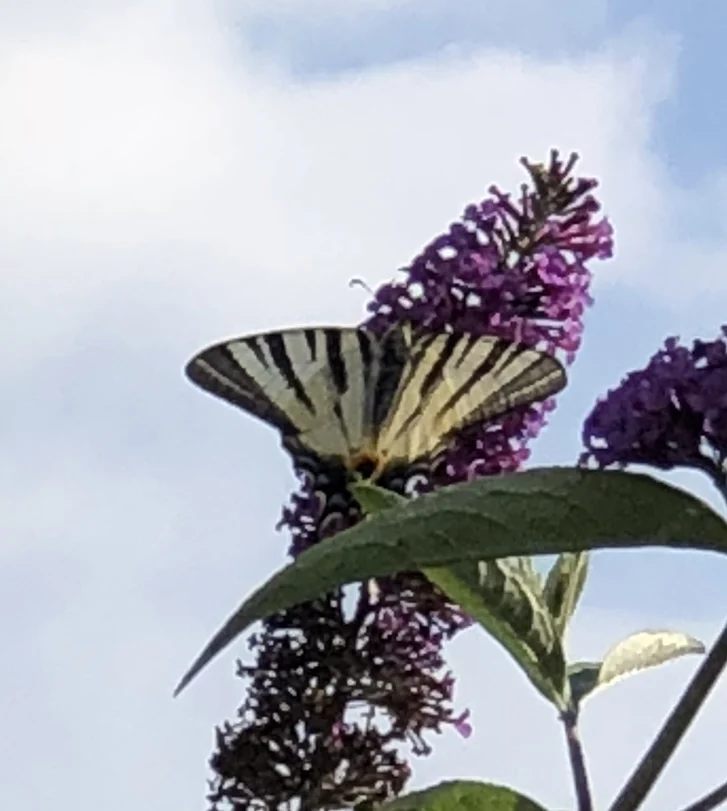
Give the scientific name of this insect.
Iphiclides podalirius
